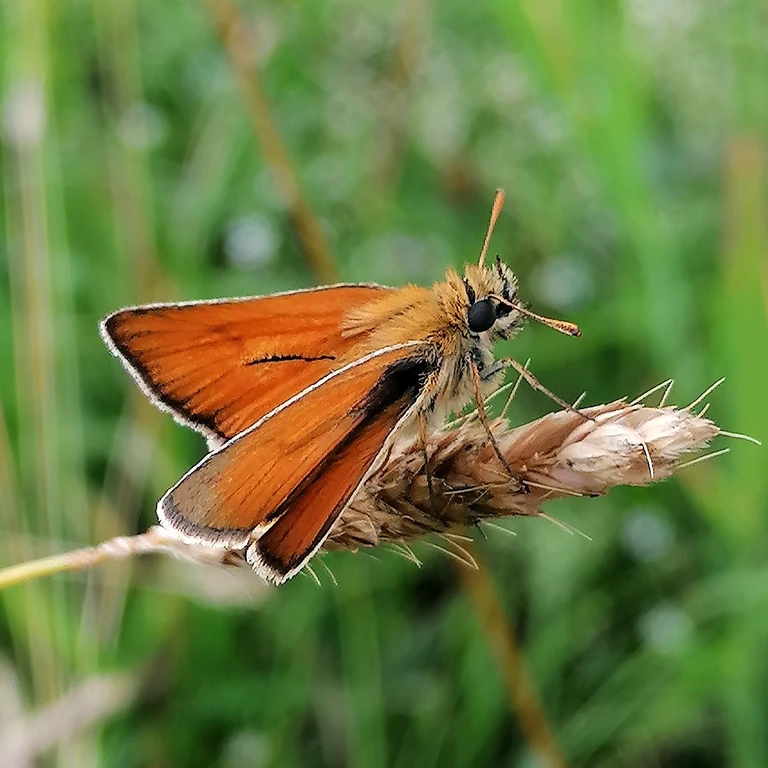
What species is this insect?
Thymelicus sylvestris
